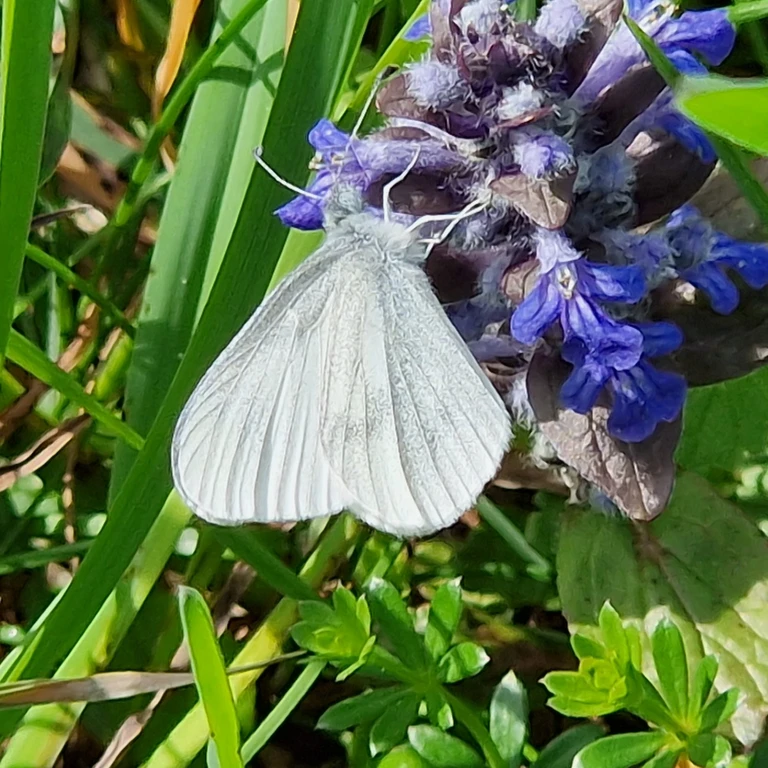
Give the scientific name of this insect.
Leptidea sinapis/juvernica
